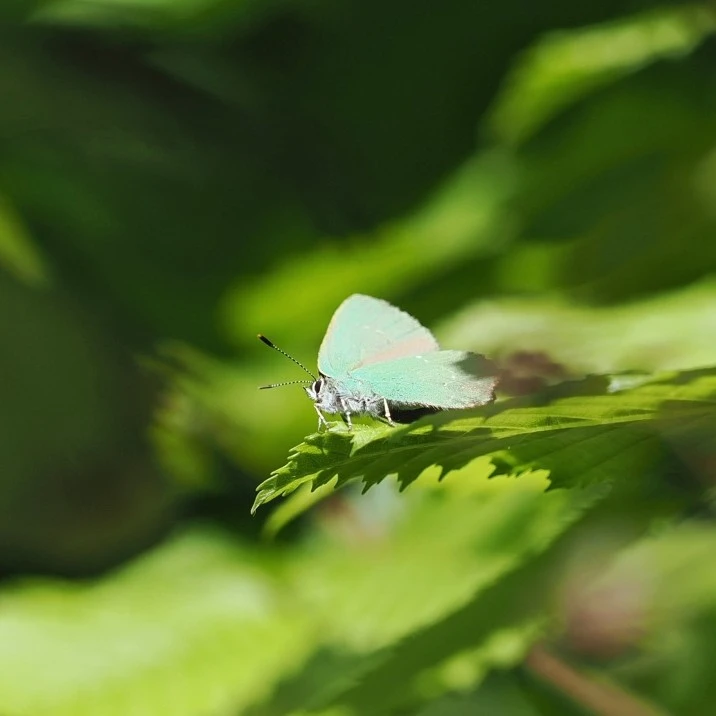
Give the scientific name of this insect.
Callophrys rubi
